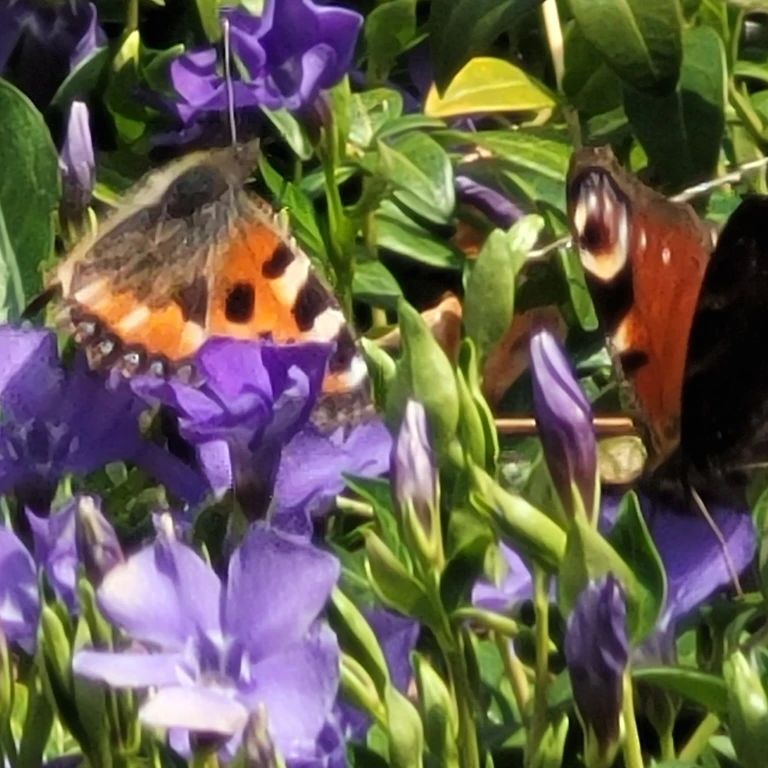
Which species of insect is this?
Aglais urticae
